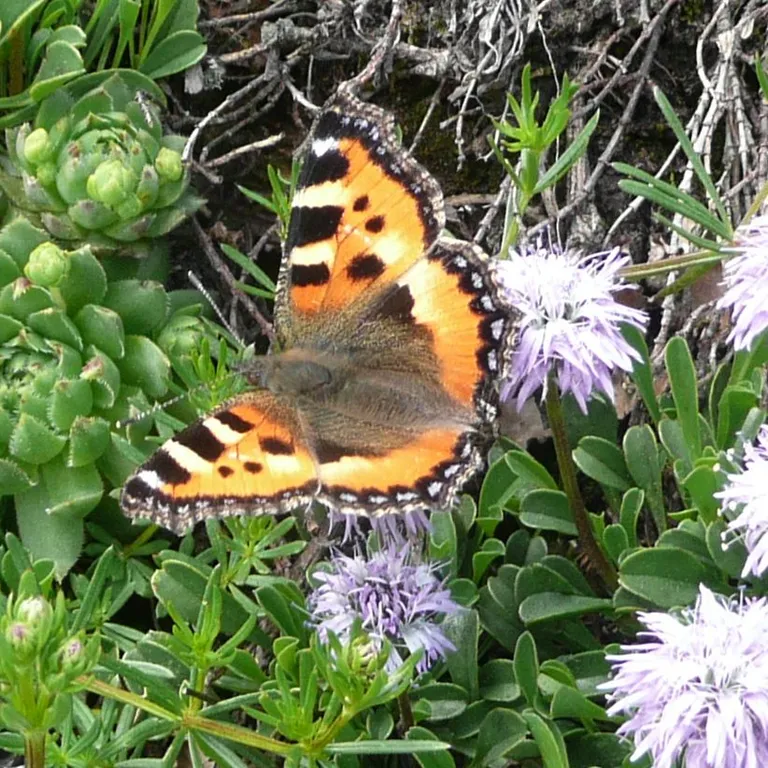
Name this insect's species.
Aglais urticae
